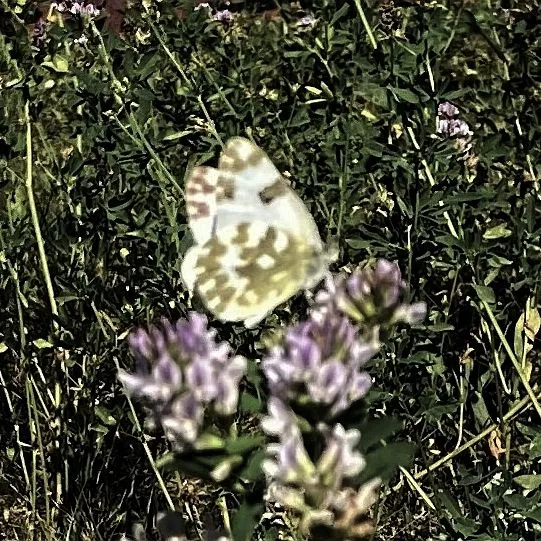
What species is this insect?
Pontia edusa
